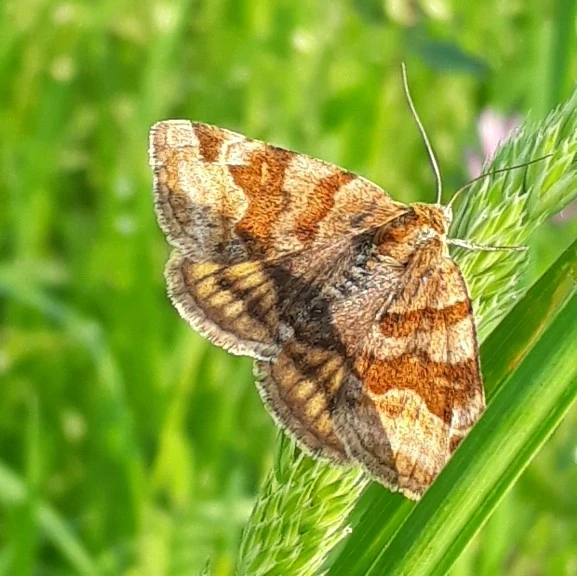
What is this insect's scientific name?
Euclidia glyphica
